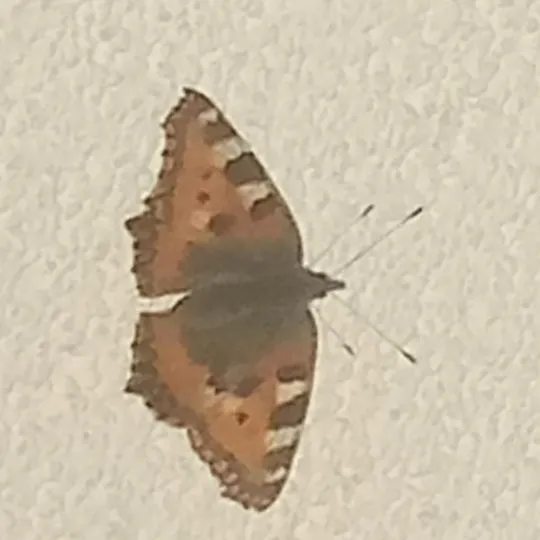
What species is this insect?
Aglais urticae
